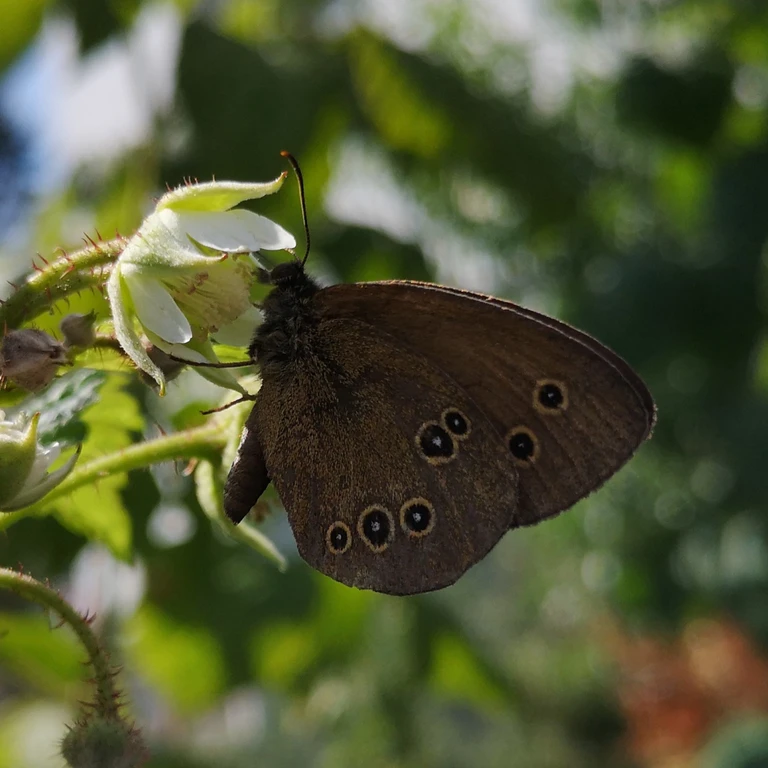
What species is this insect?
Aphantopus hyperantus
